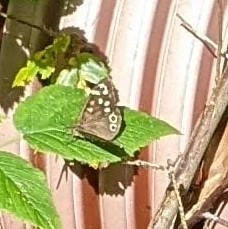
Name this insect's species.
Pararge aegeria
